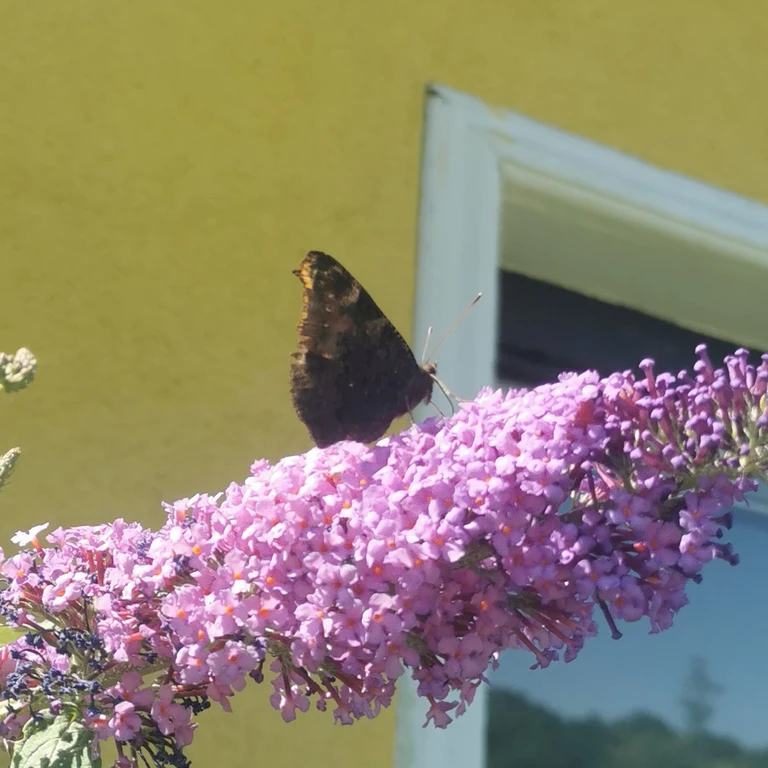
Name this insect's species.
Aglais io
